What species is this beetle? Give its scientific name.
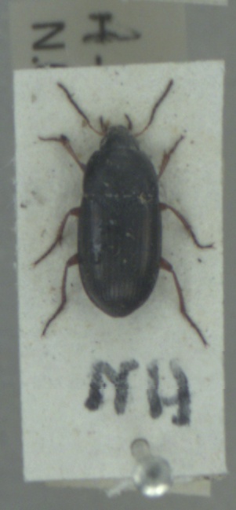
Amara familiaris
